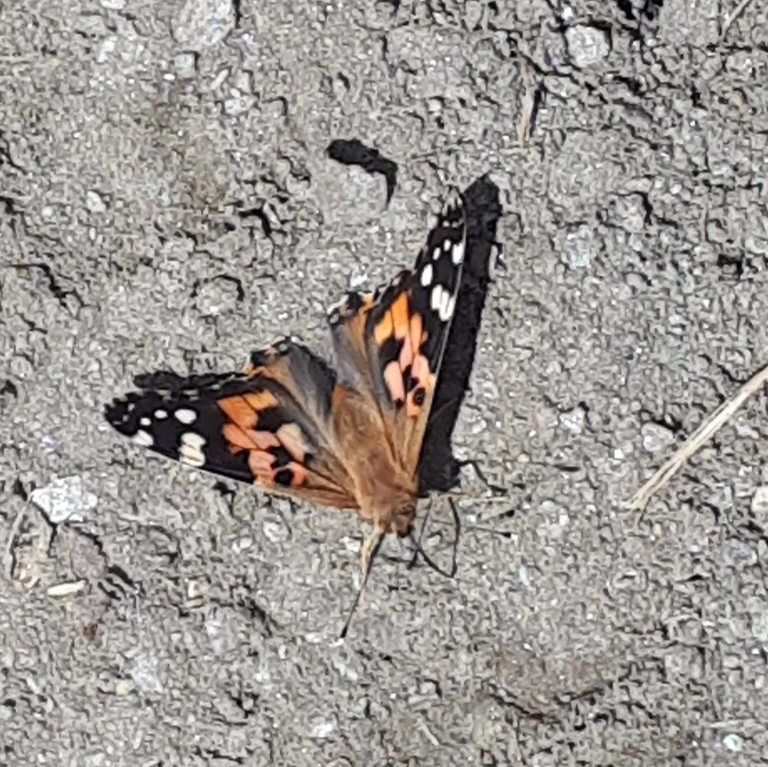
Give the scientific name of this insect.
Vanessa cardui
